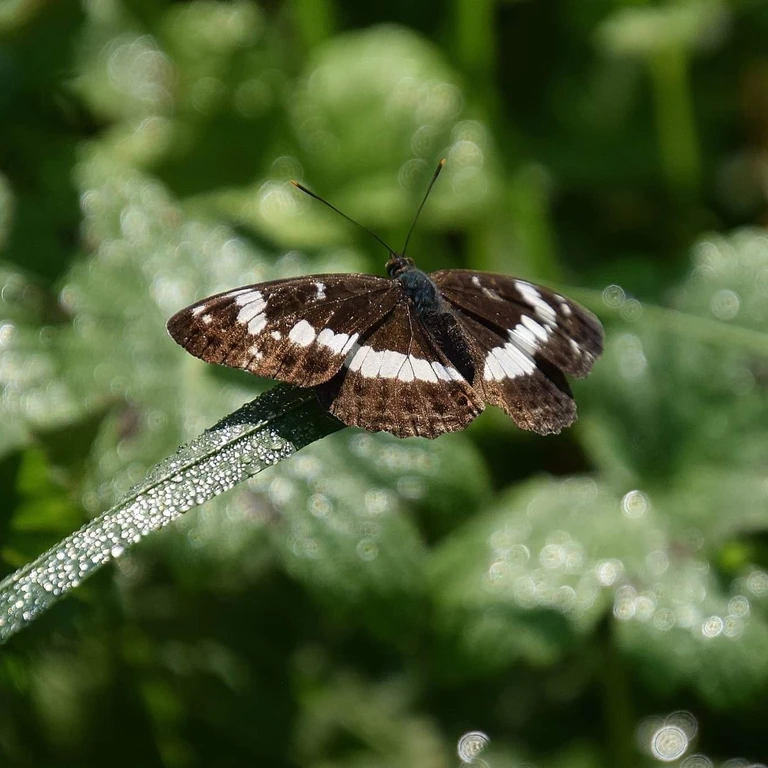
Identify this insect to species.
Limenitis camilla (also Ladoga camilla)
